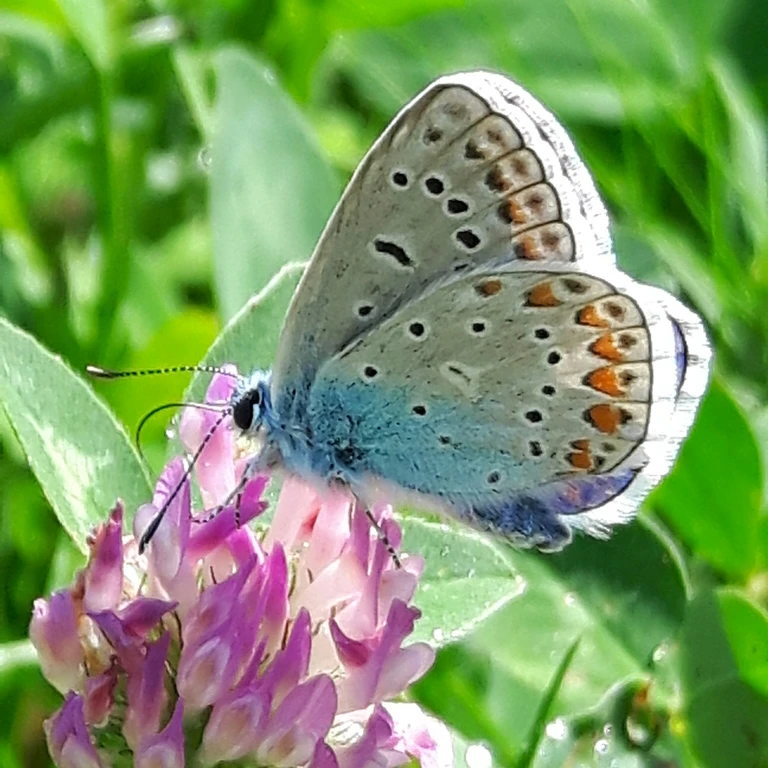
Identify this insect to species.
Polyommatus icarus
